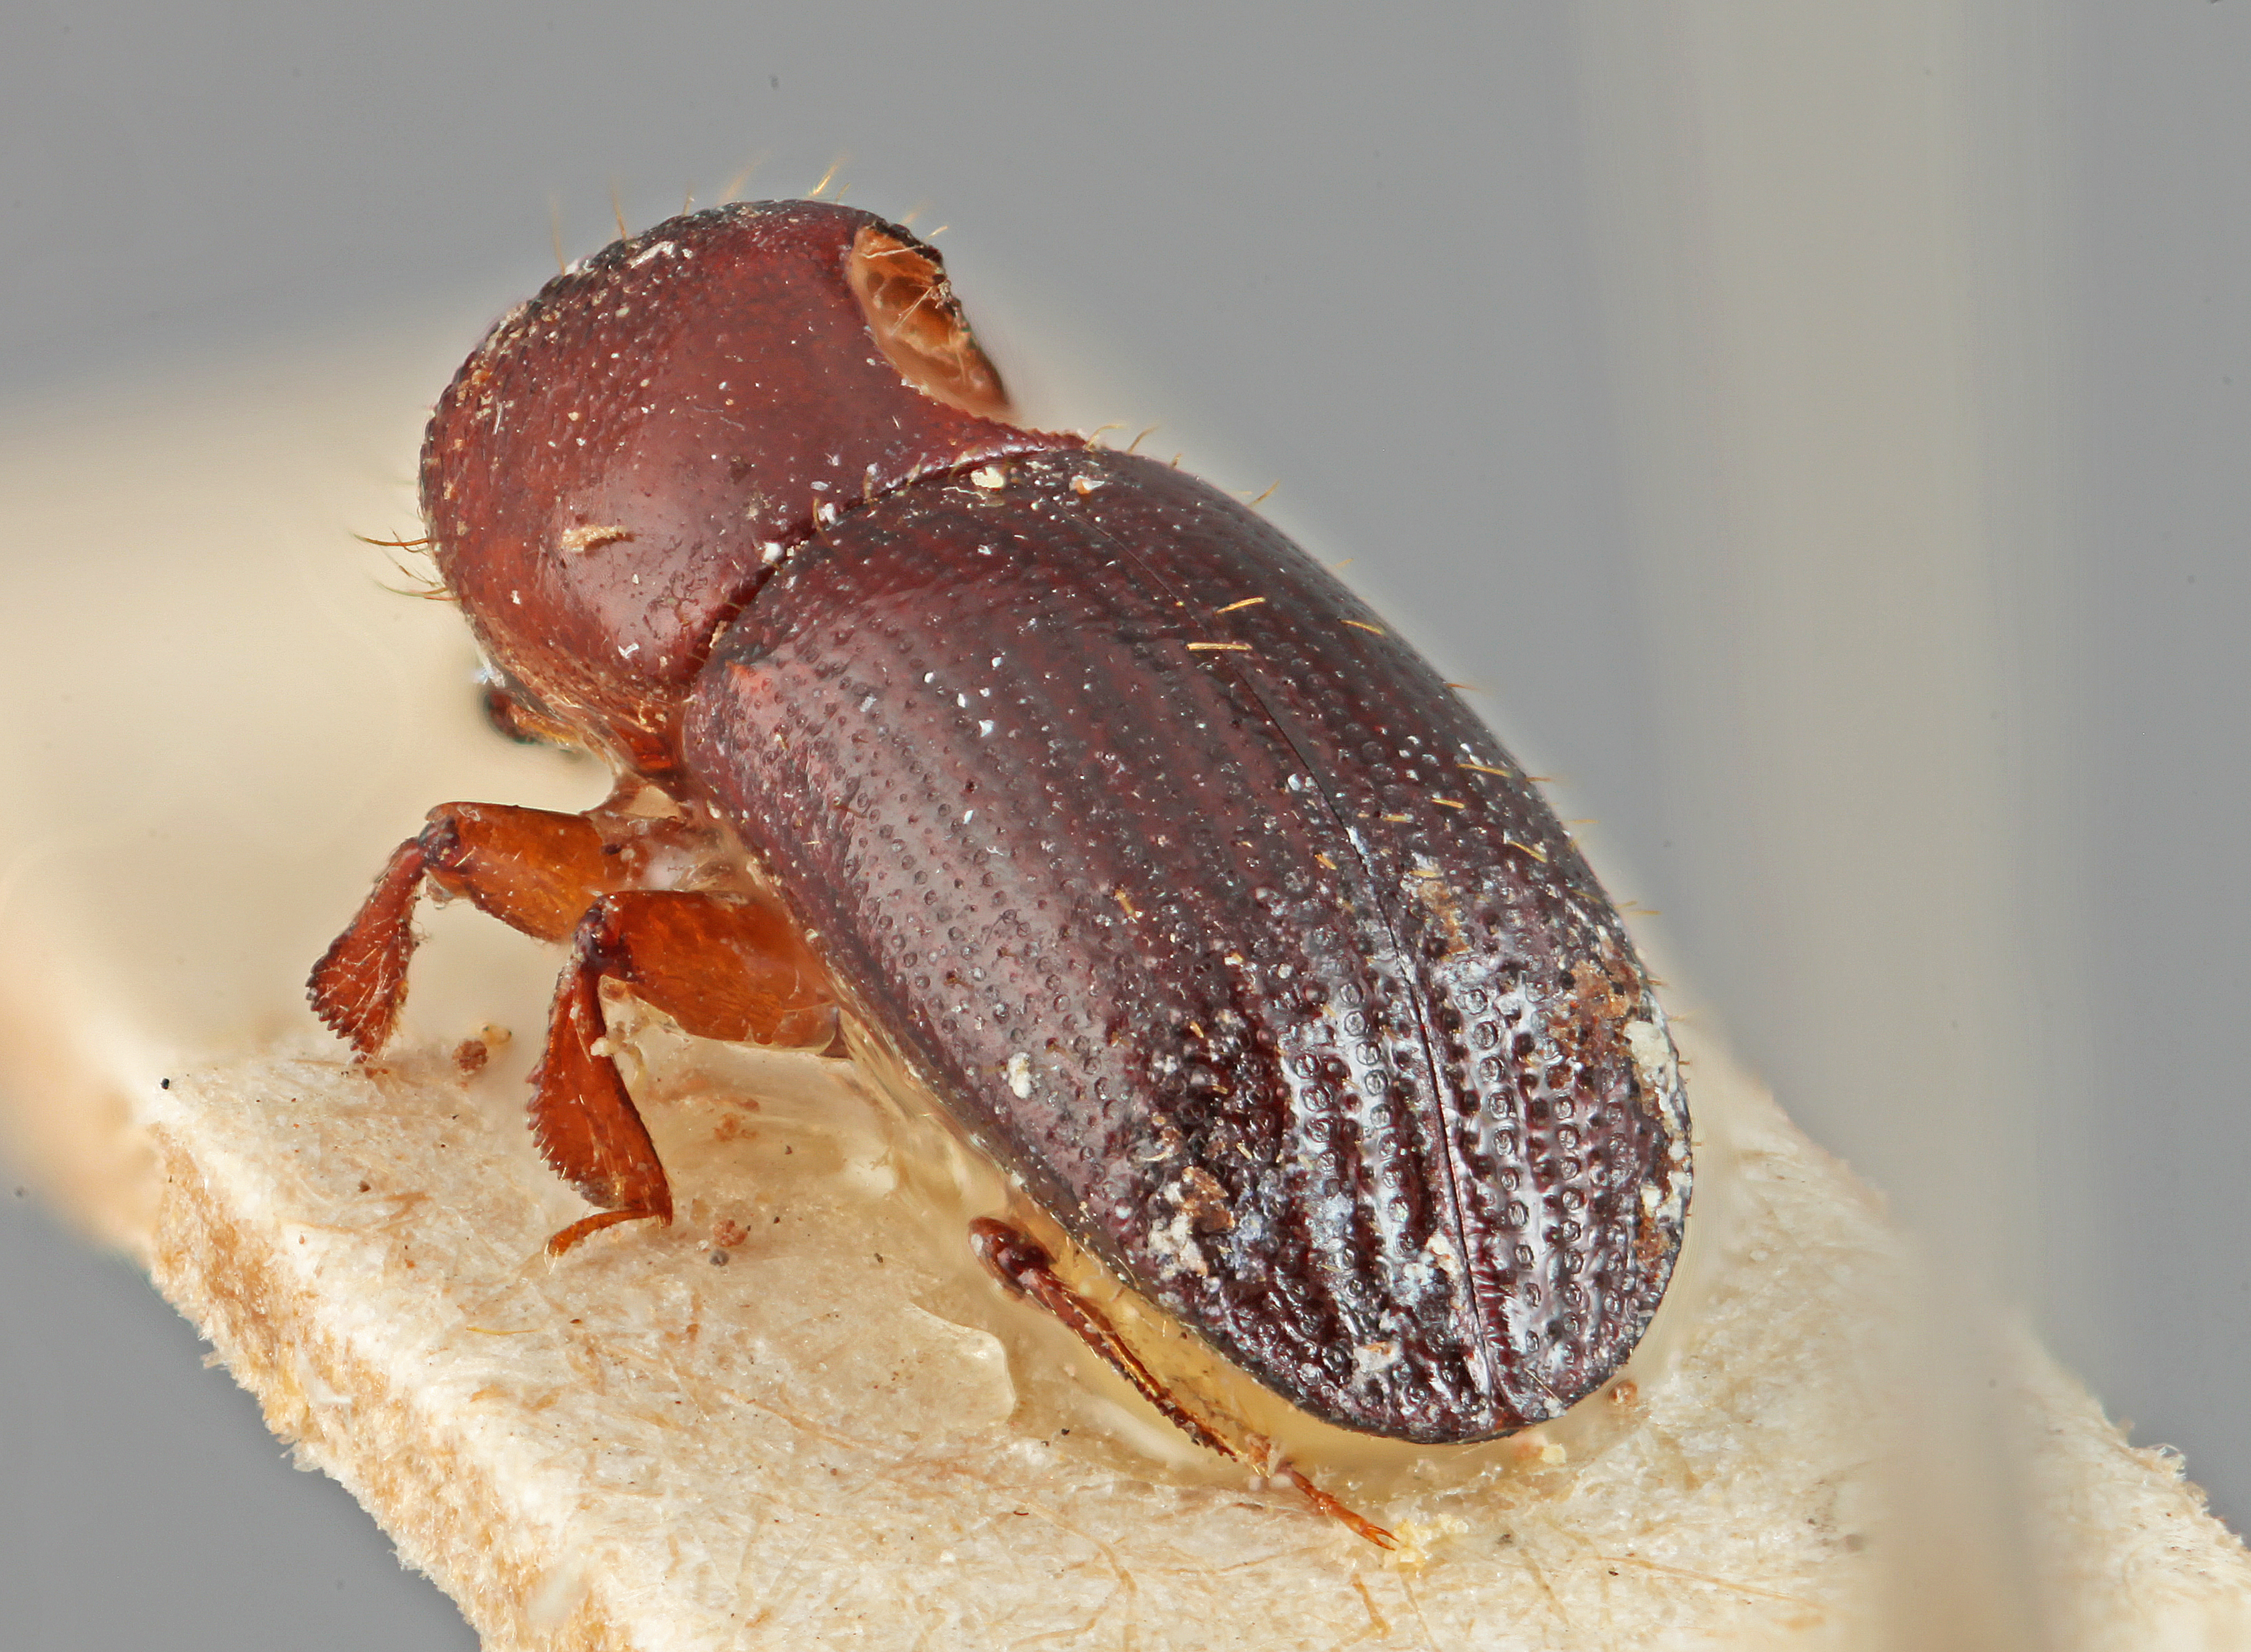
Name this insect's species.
Xyleborus discretus
